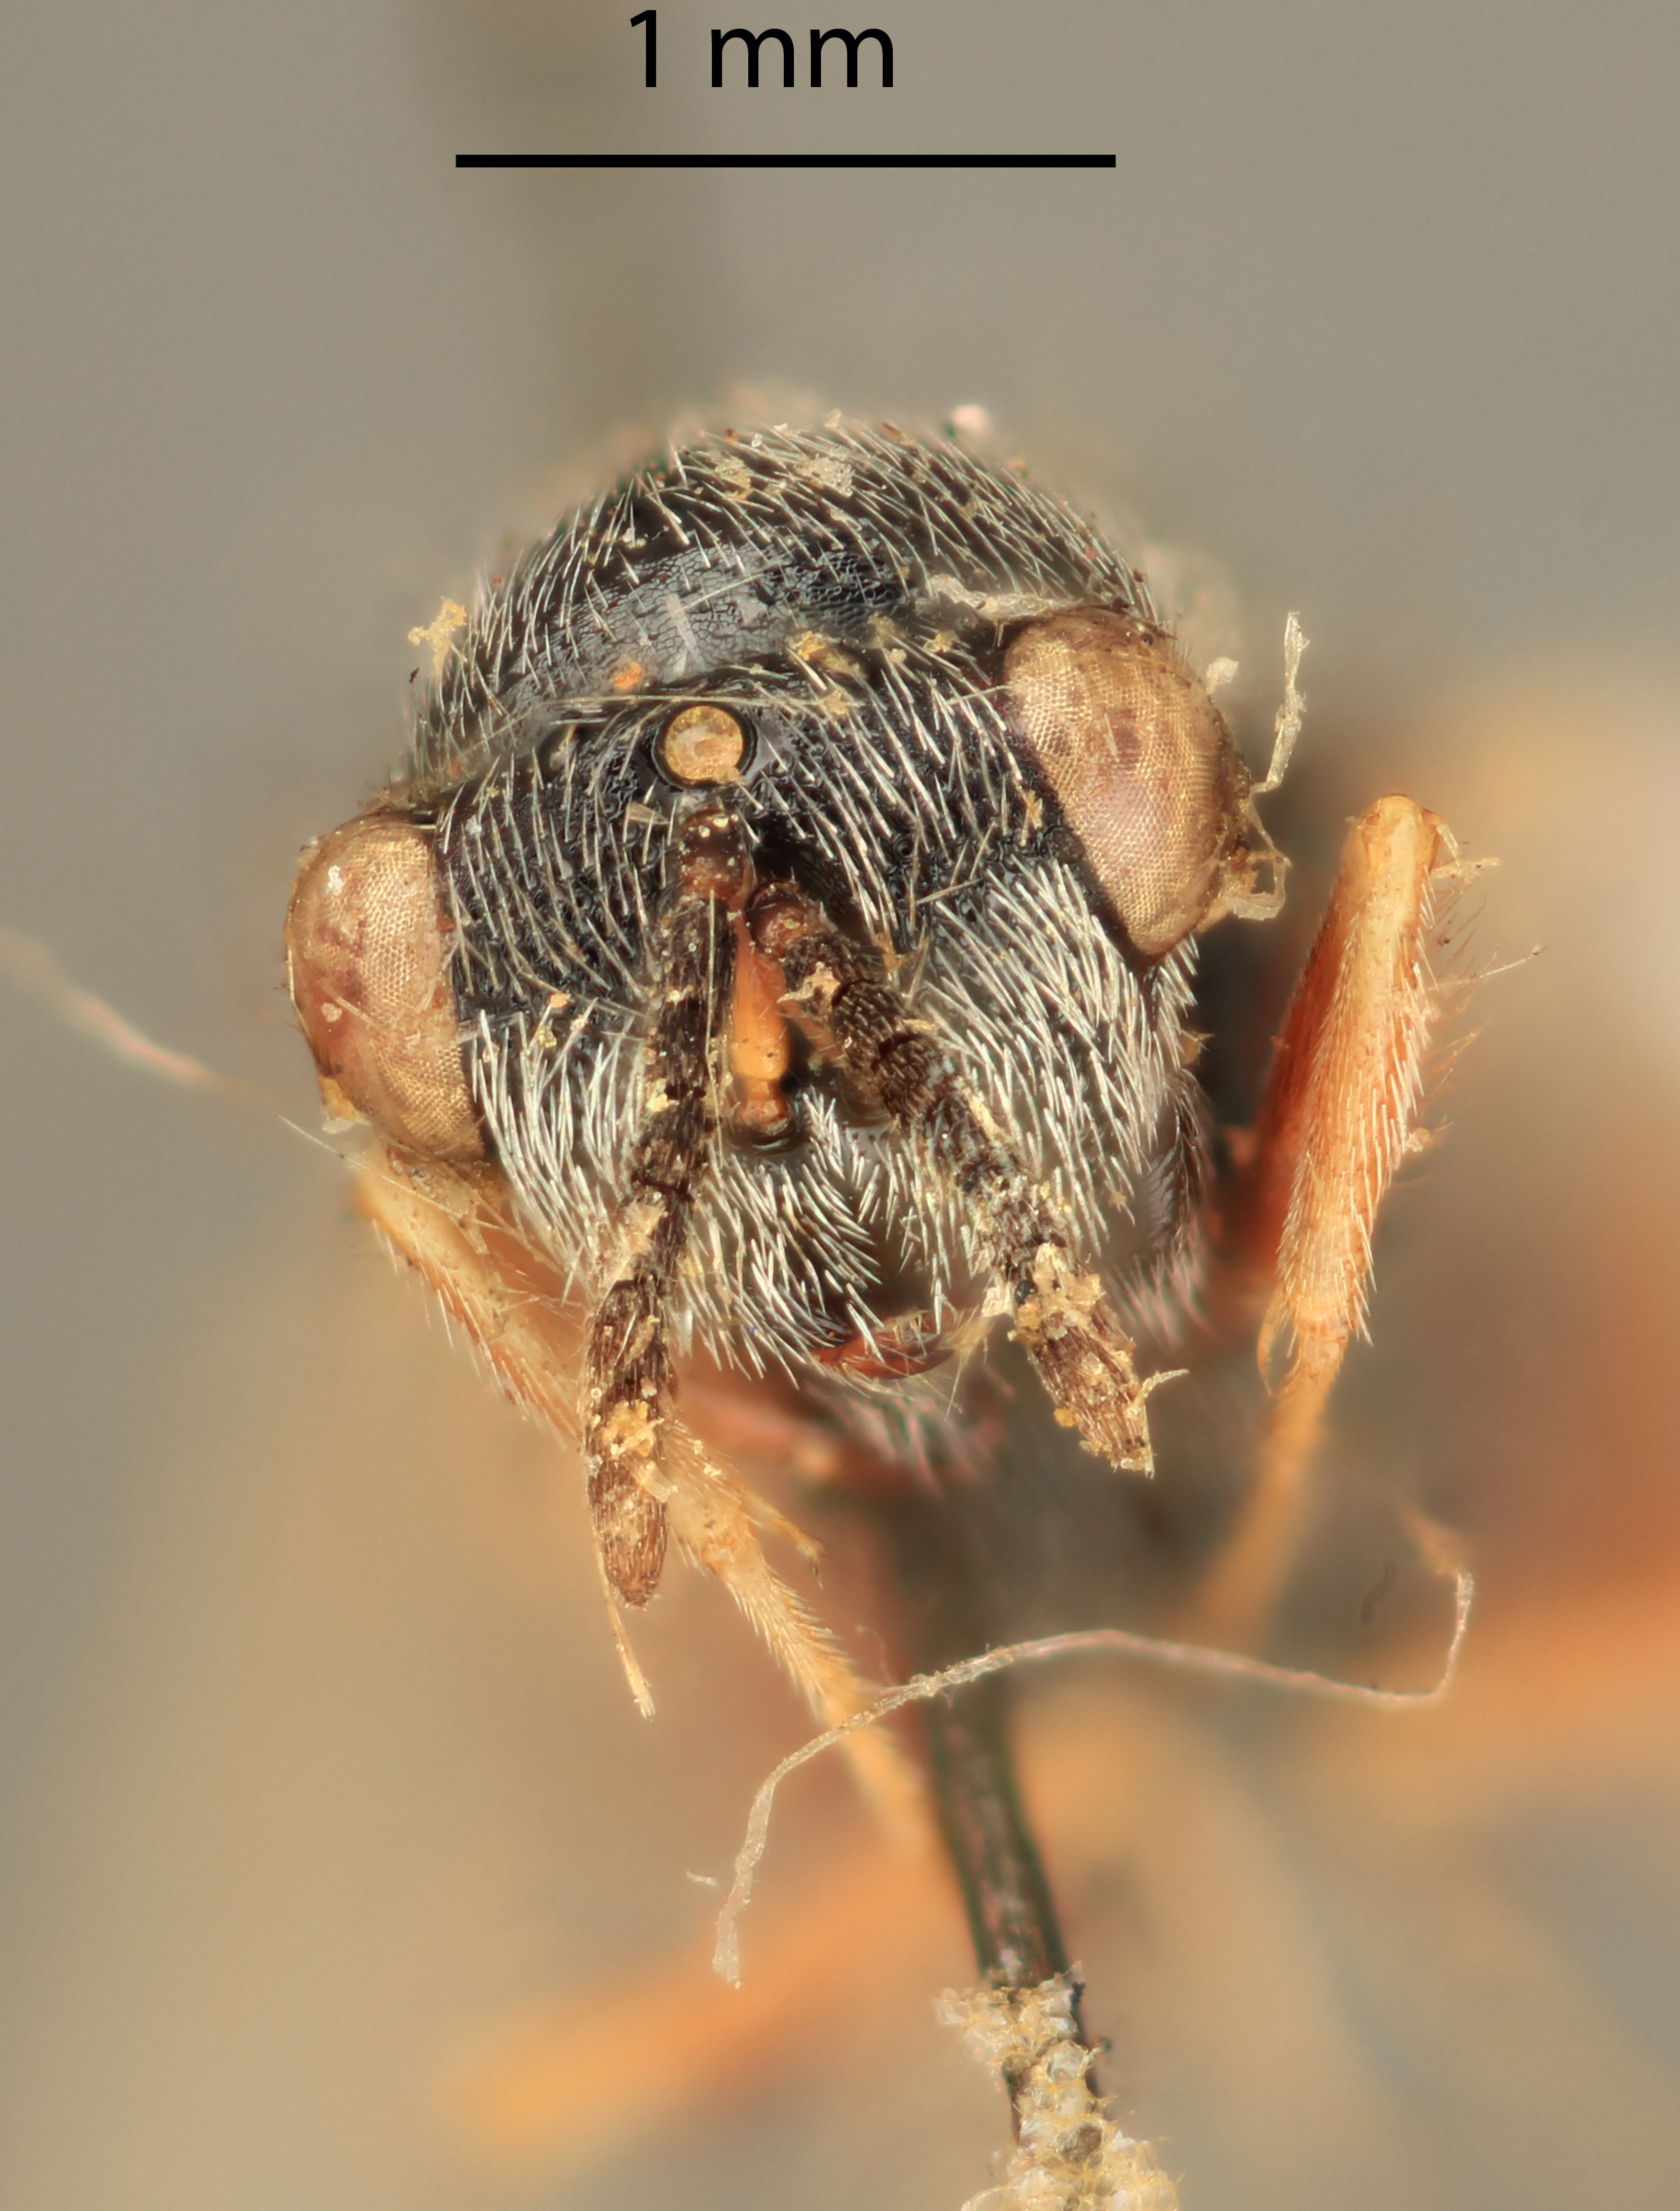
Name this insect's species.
Eurytoma chalcidiformis
